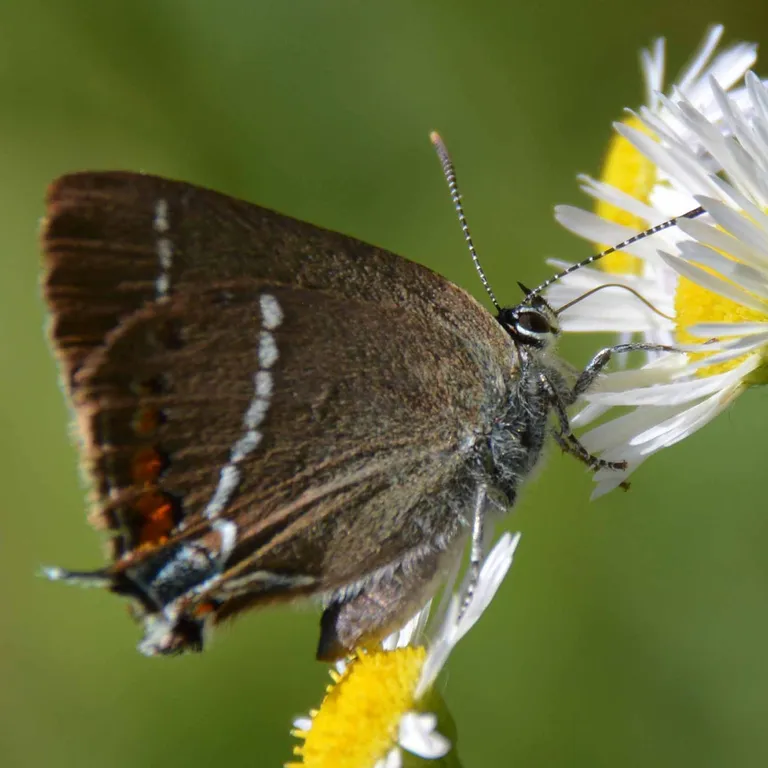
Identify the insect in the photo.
Satyrium spini (also Tuttiola spini)
